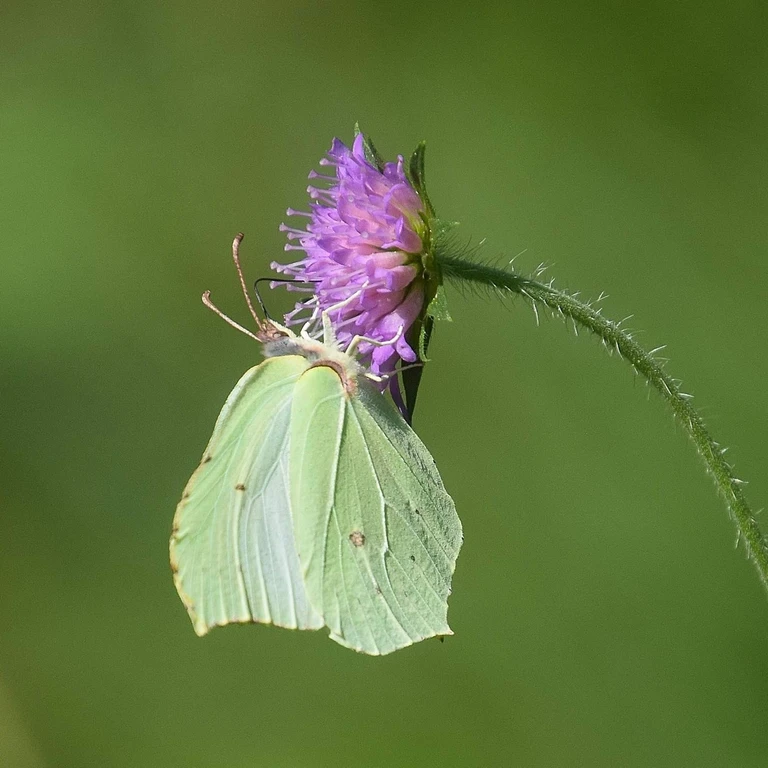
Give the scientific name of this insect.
Gonepteryx rhamni
